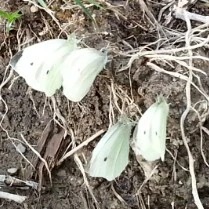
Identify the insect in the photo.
Pieris rapae
